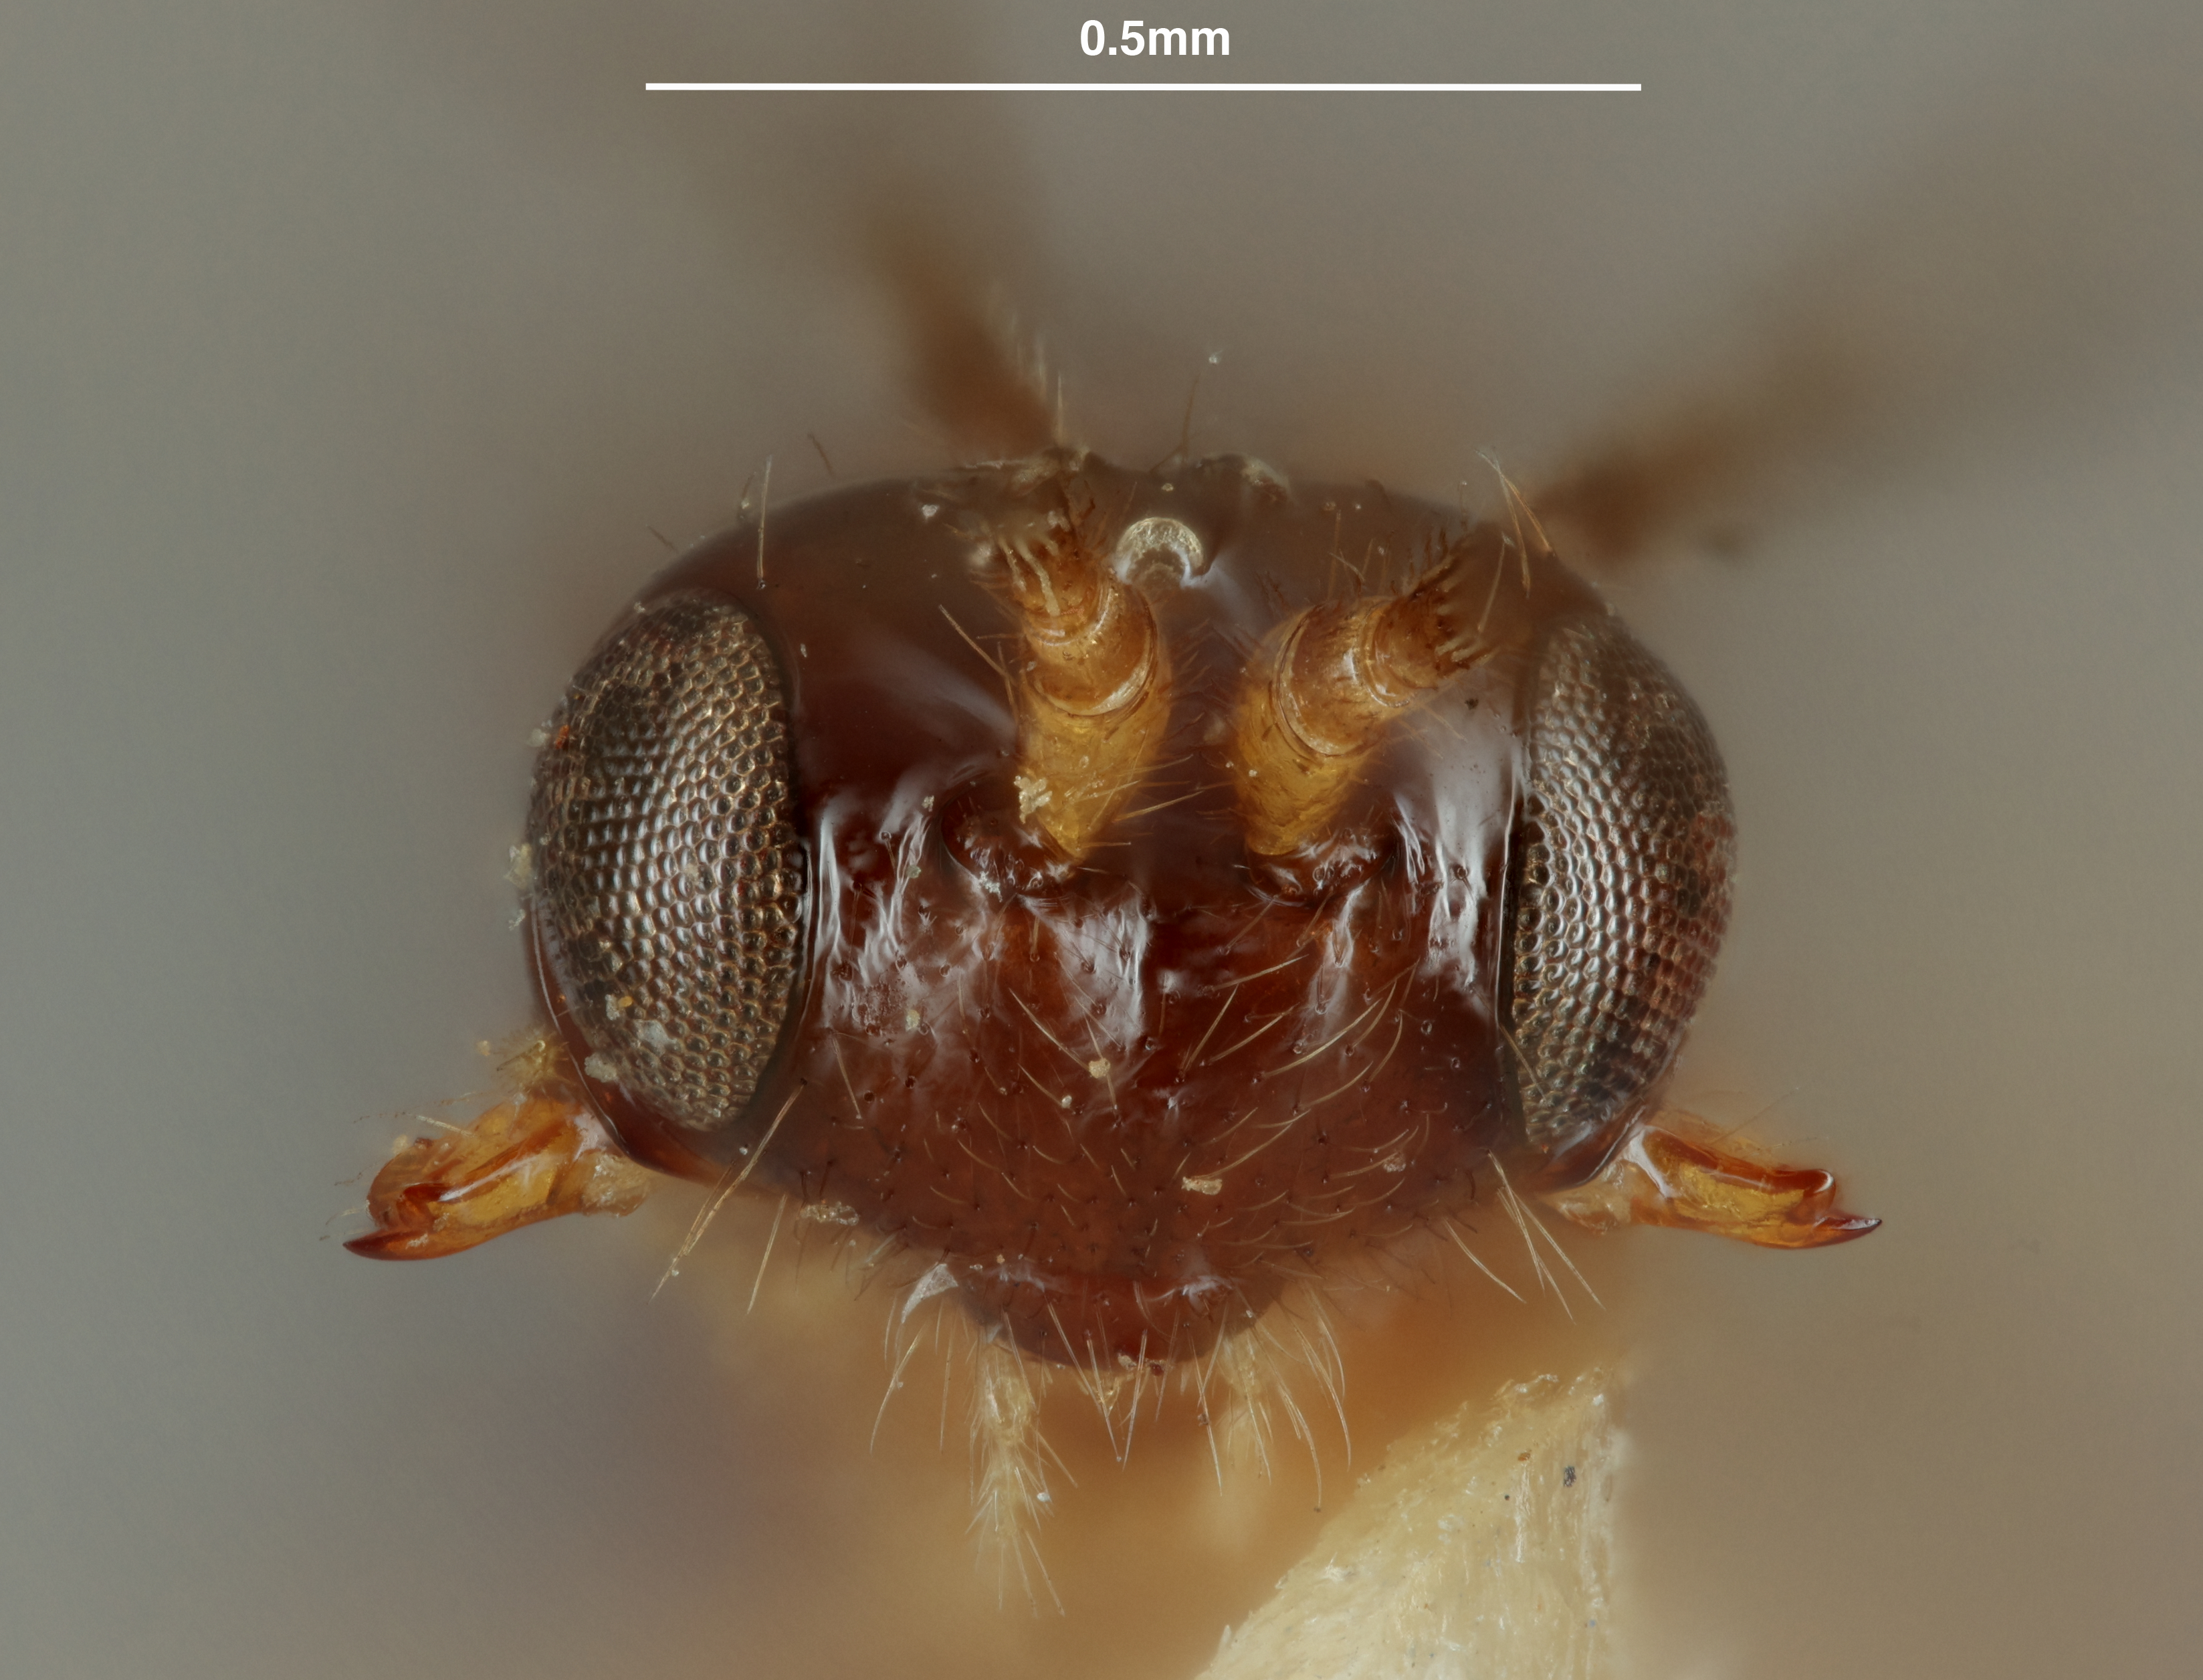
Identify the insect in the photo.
Synaldis altera
